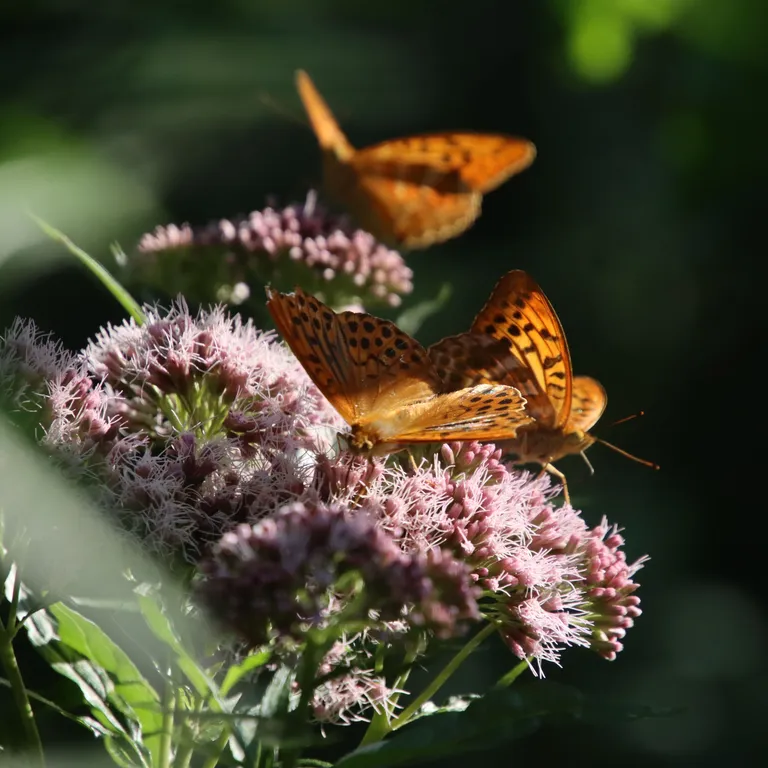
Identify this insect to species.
Argynnis paphia
